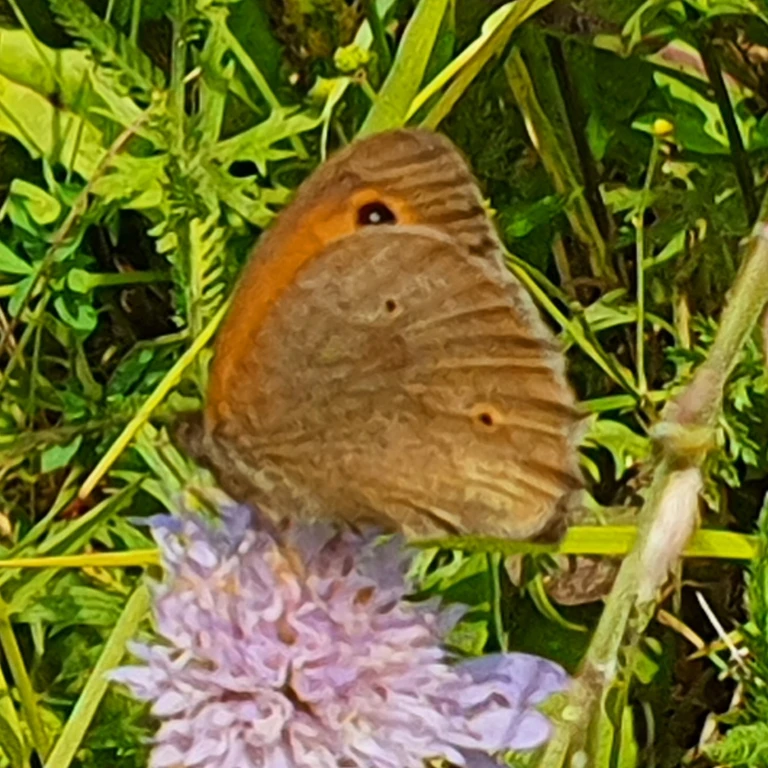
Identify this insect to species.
Maniola jurtina
